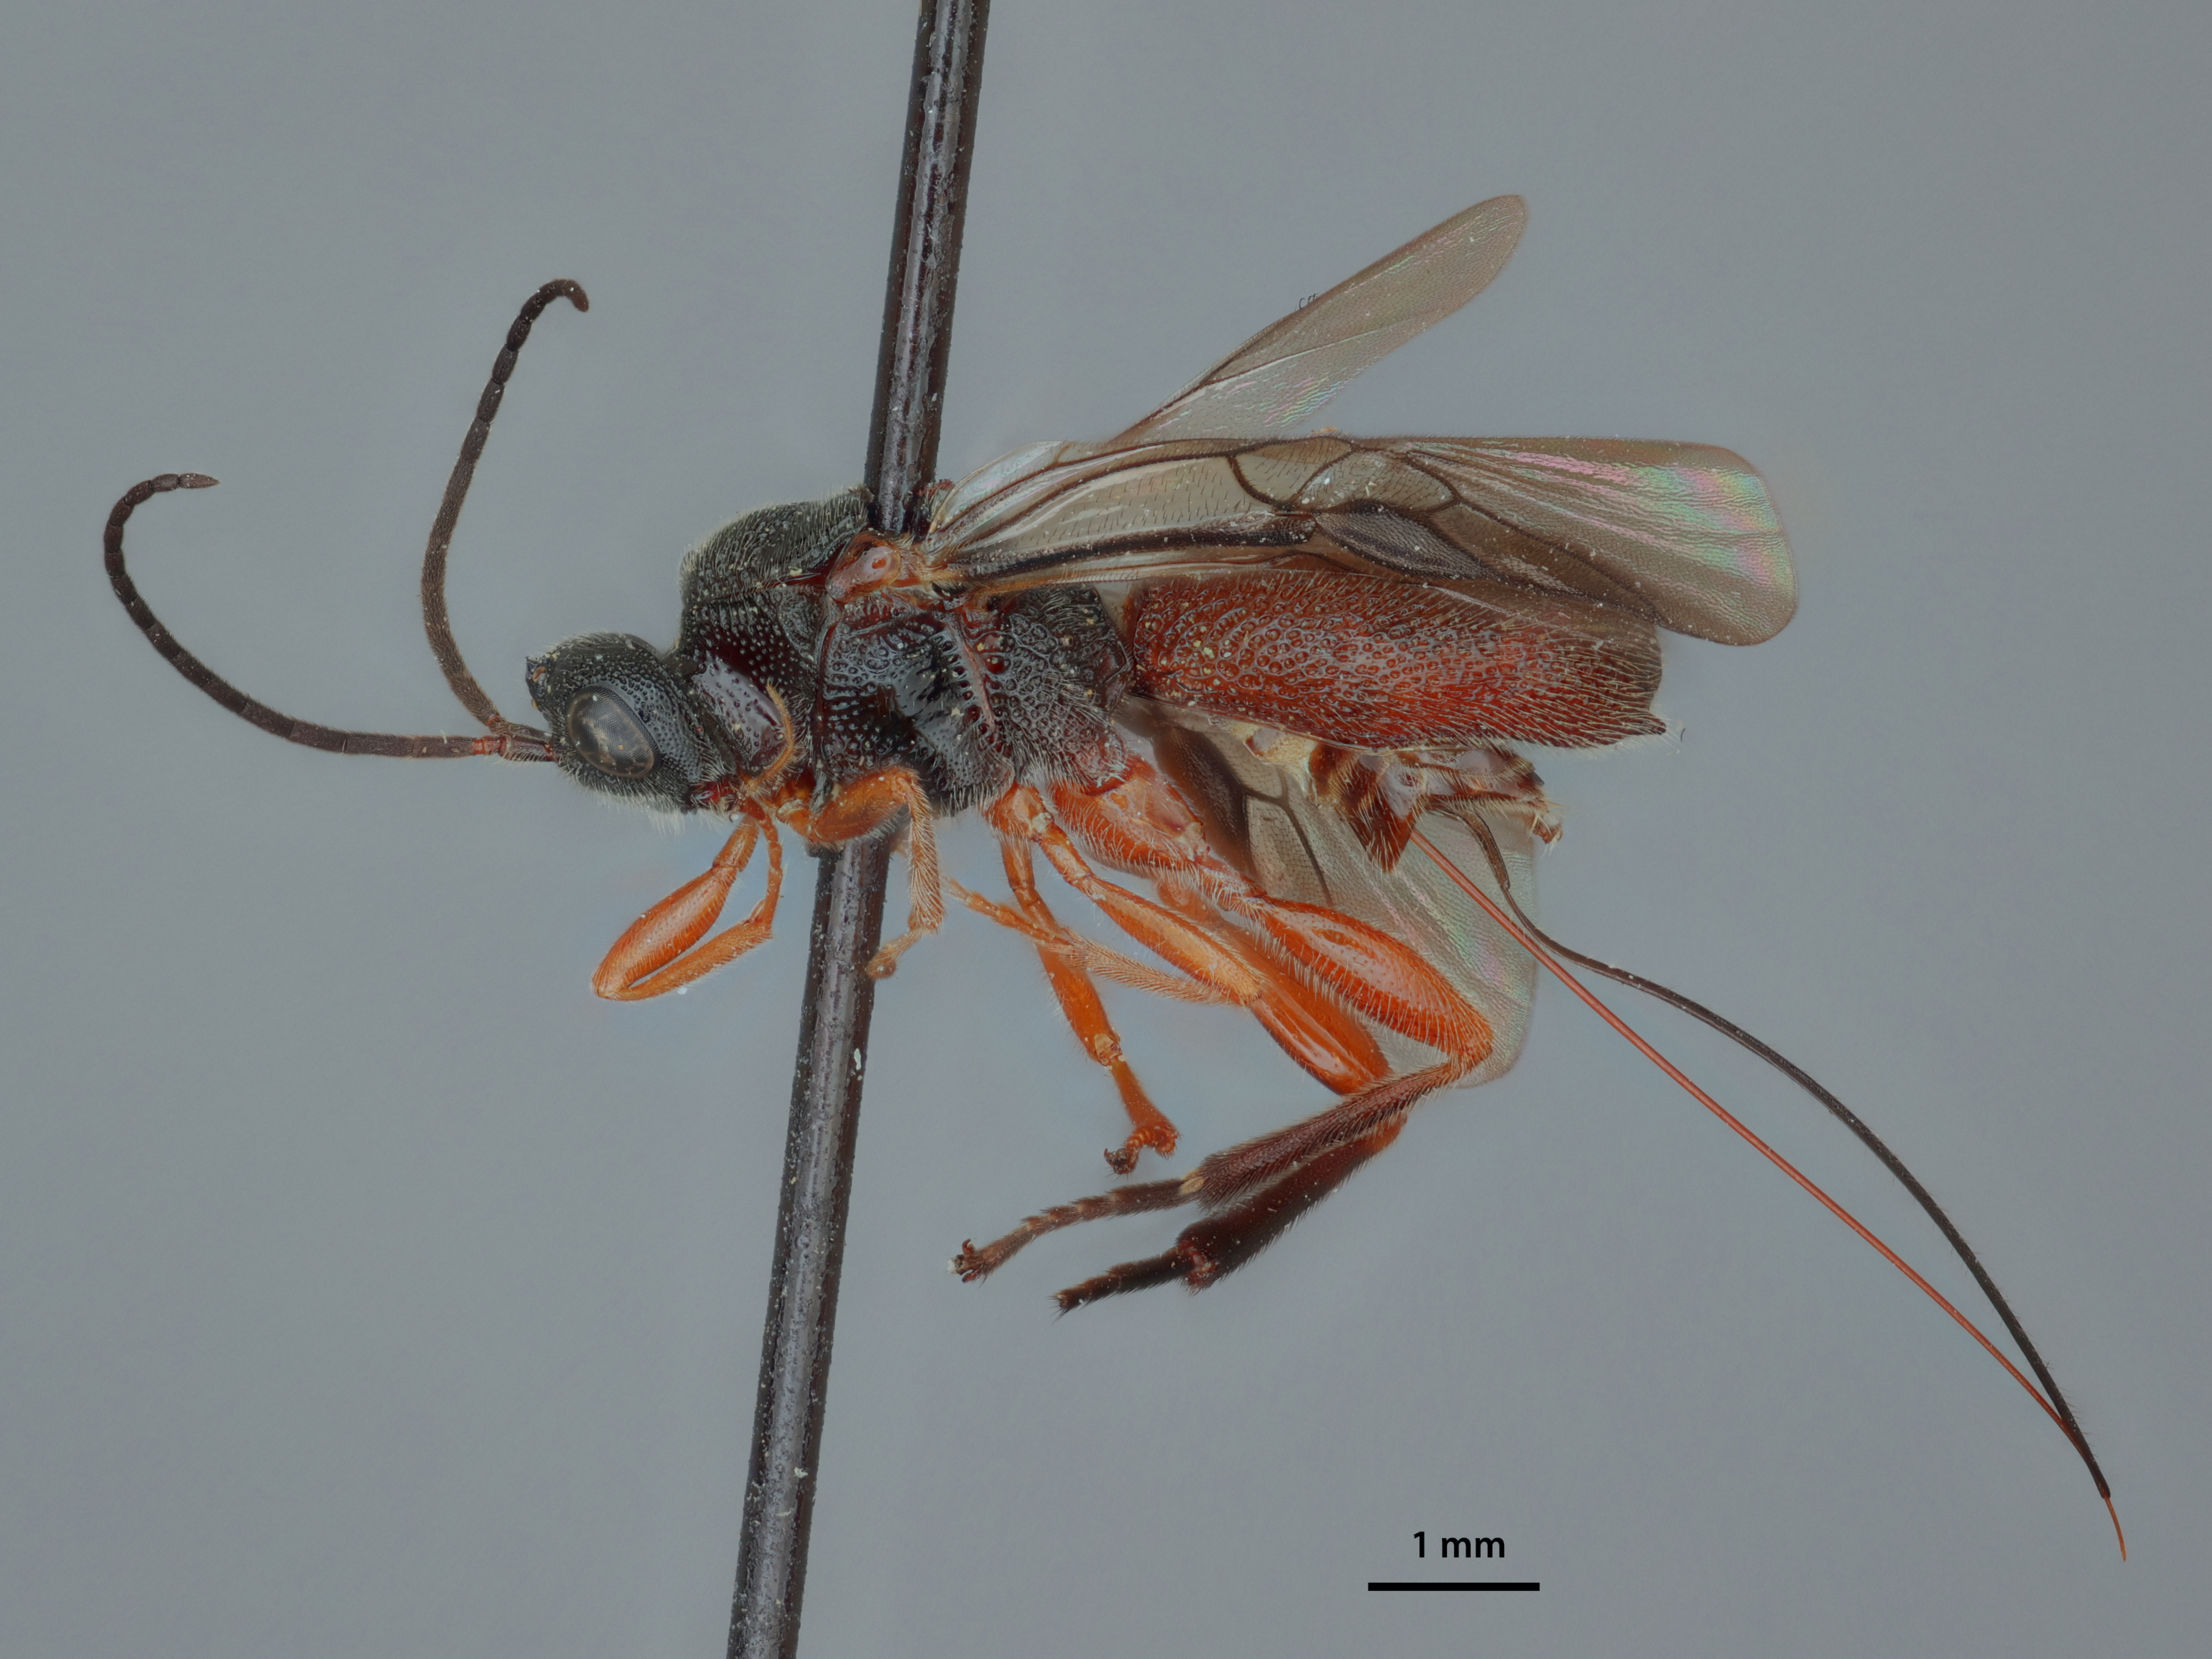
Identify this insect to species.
Urosigalphus floridaensis
